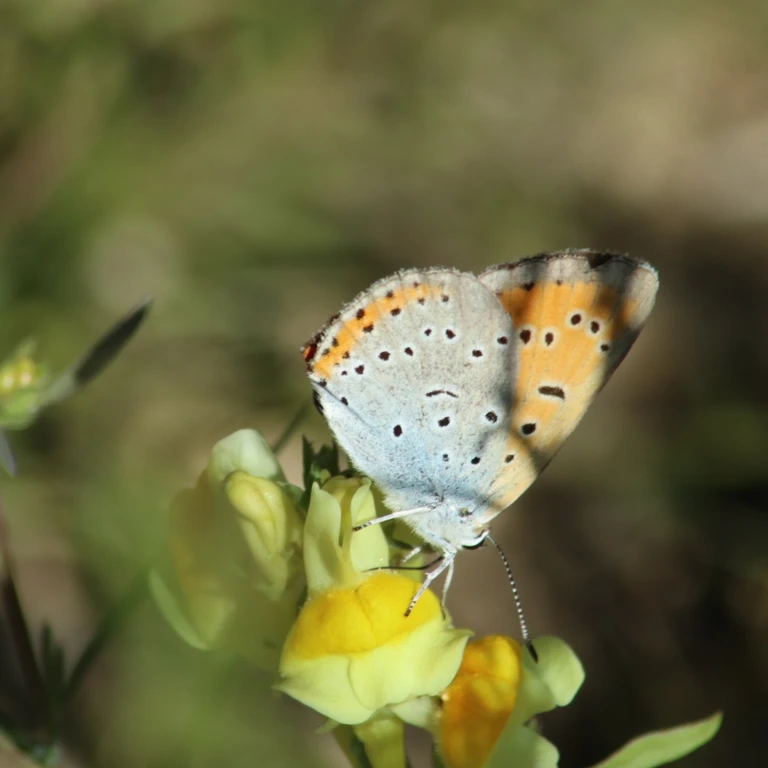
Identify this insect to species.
Lycaena dispar
